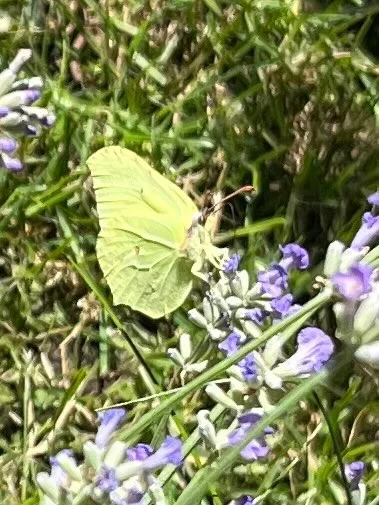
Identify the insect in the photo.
Gonepteryx rhamni
